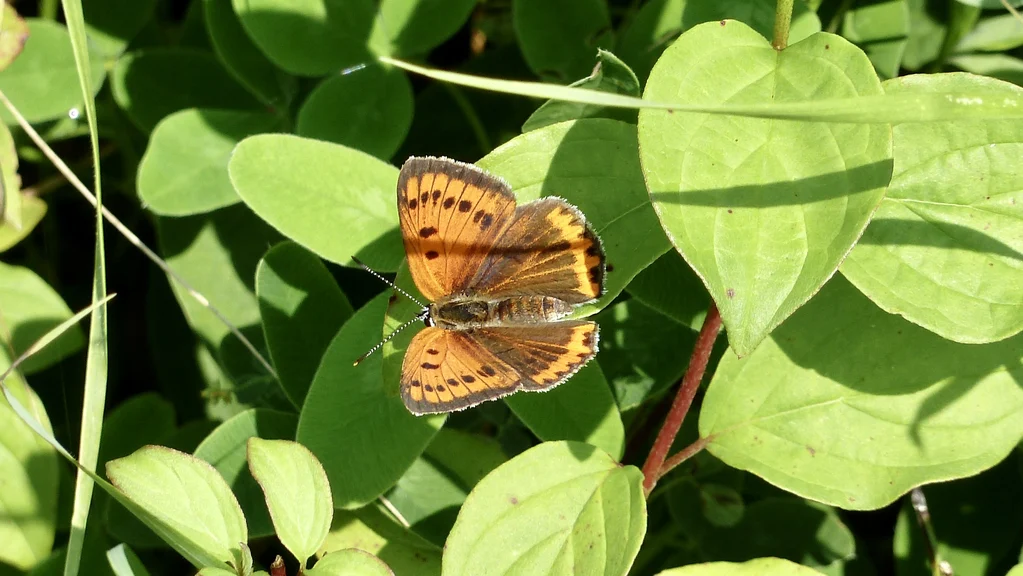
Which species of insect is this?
Lycaena dispar
